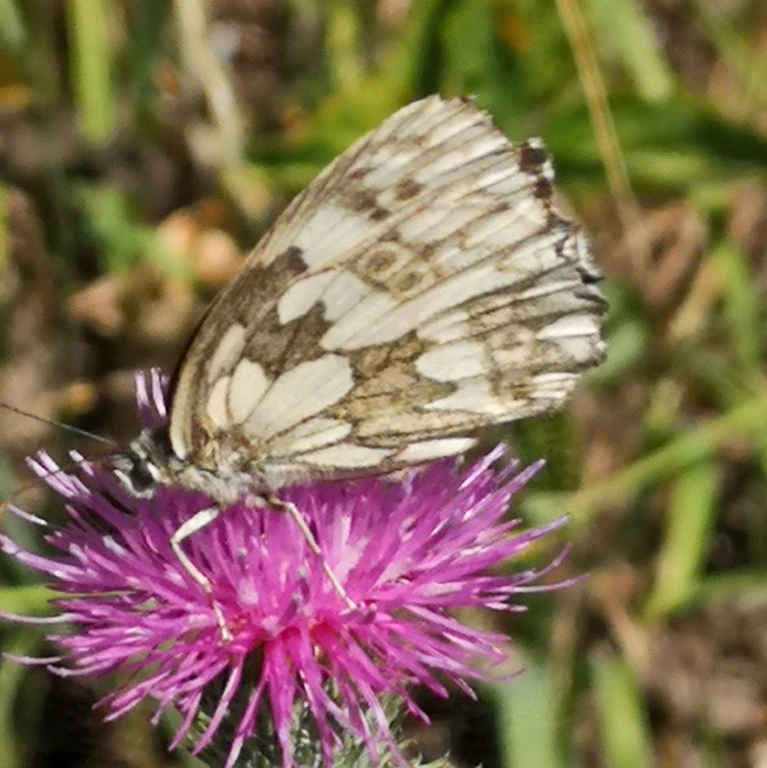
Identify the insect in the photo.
Melanargia galathea
